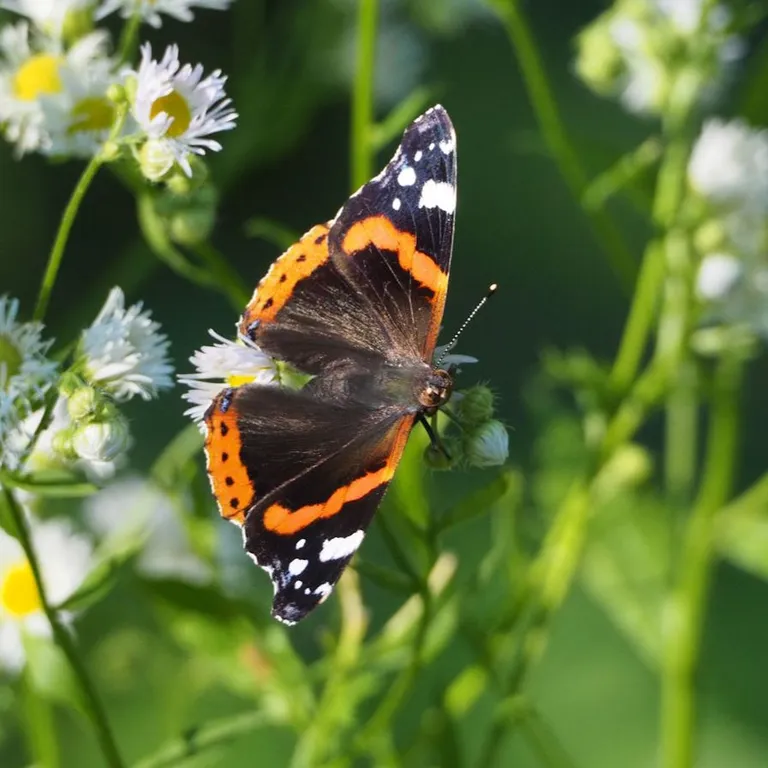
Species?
Vanessa atalanta
